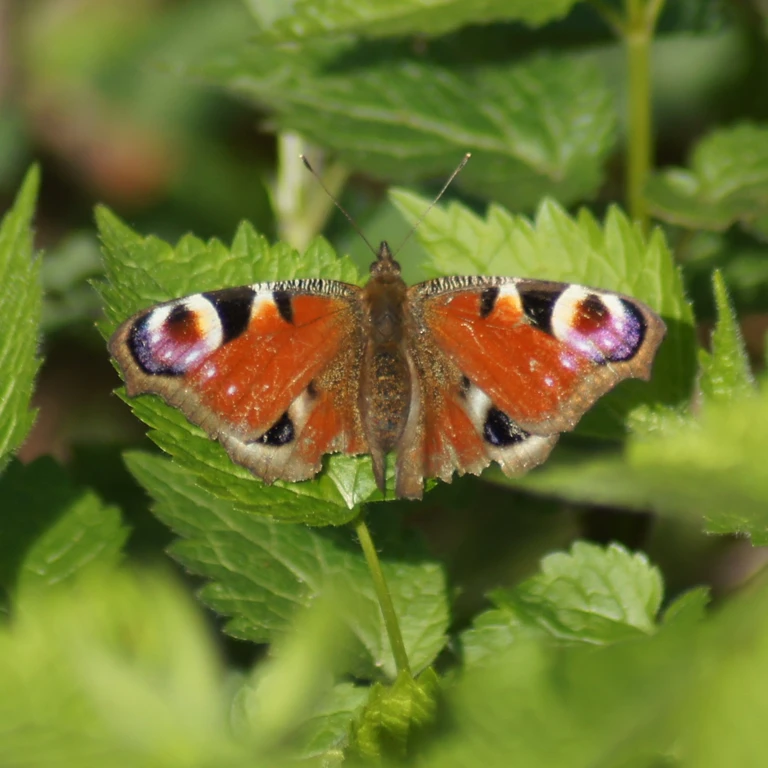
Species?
Aglais io
